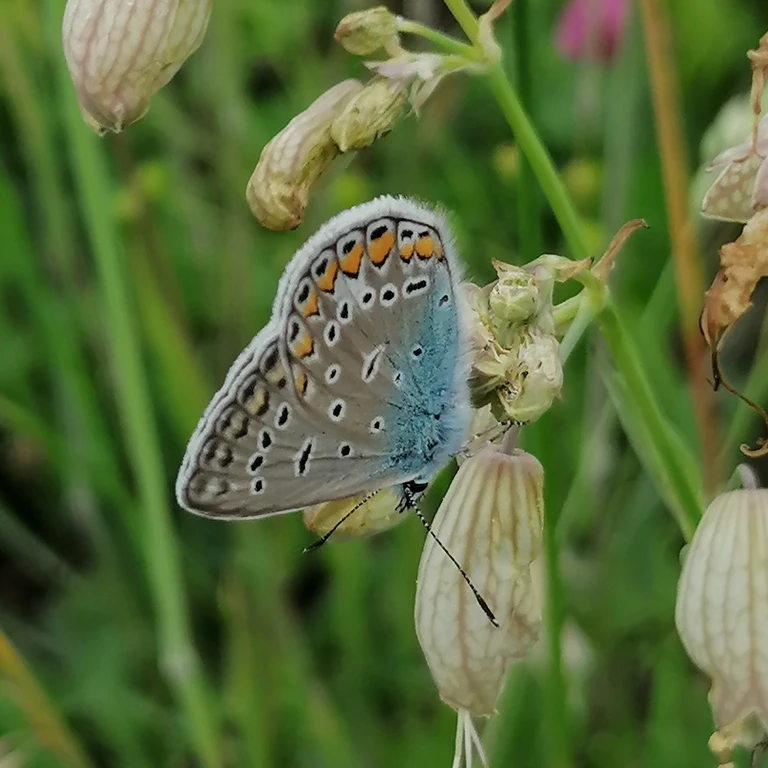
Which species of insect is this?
Polyommatus icarus
